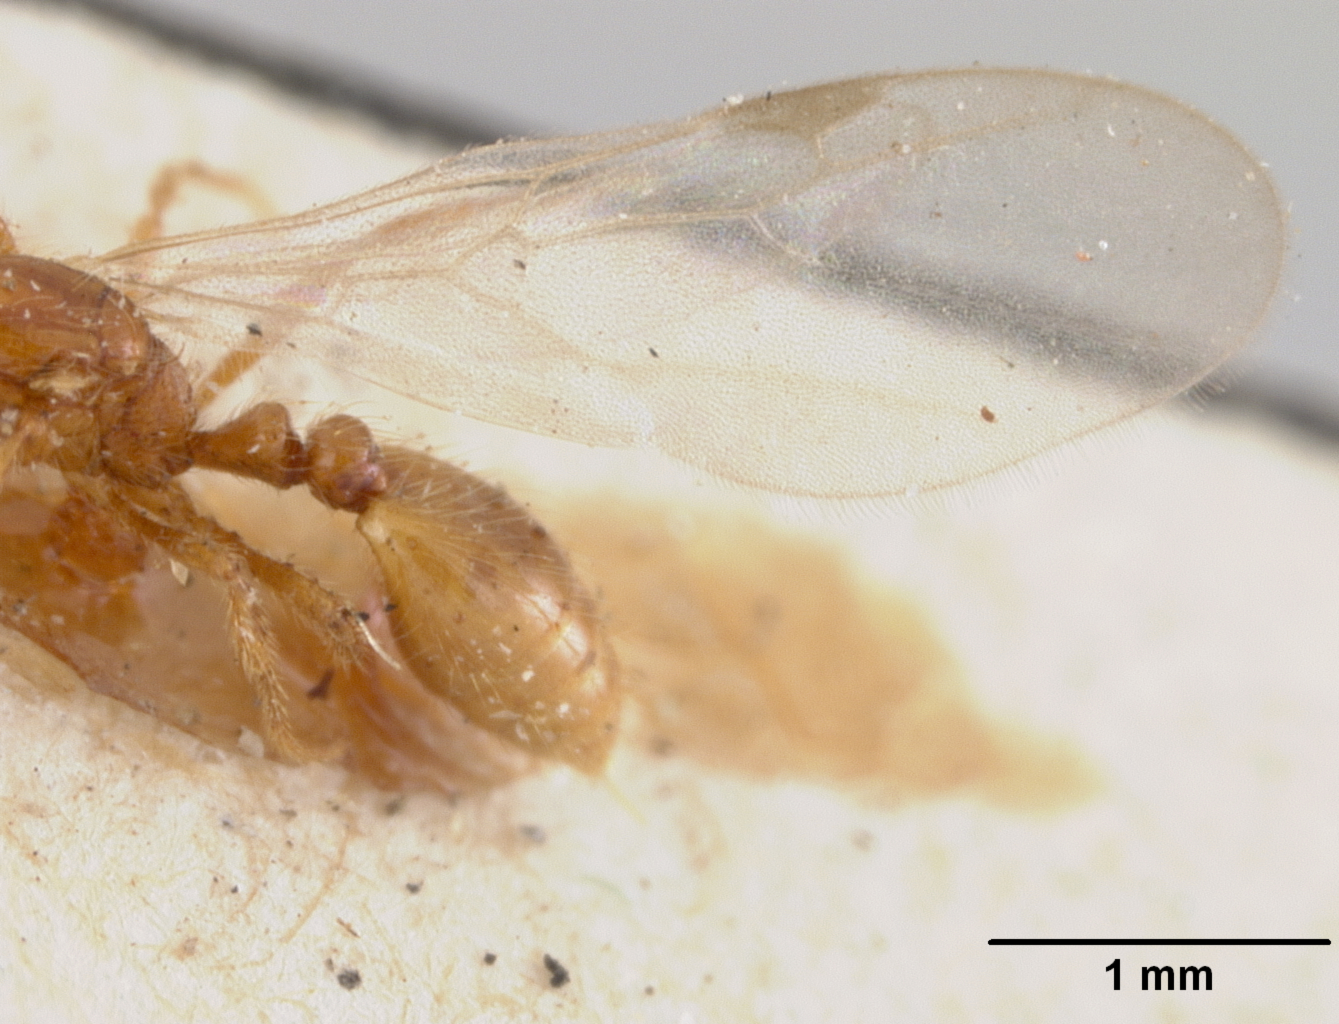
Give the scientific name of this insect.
Solenopsis succinea
